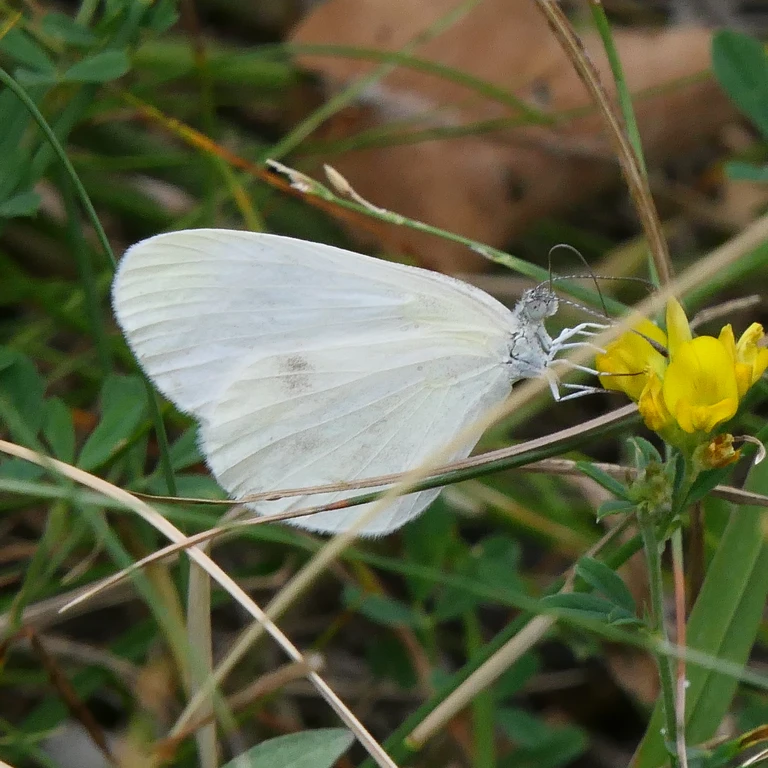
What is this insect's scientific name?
Leptidea sinapis/juvernica
